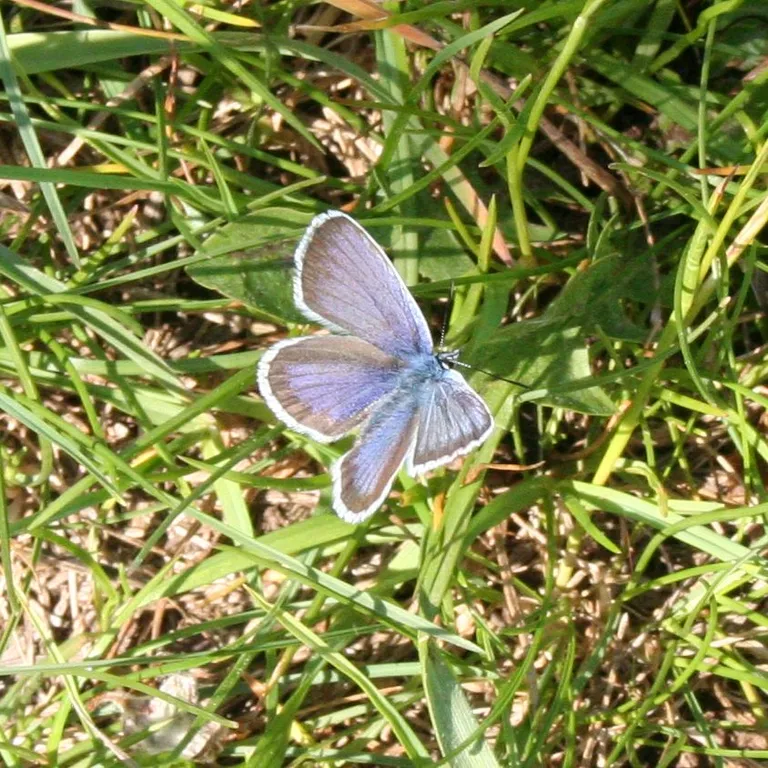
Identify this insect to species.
Plebejus argus
